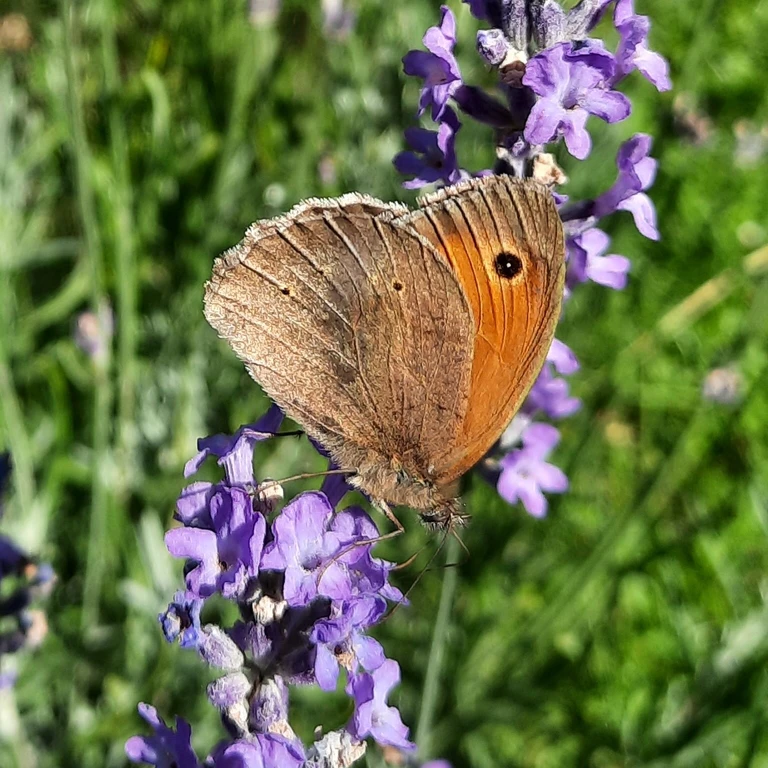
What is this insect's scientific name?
Maniola jurtina
